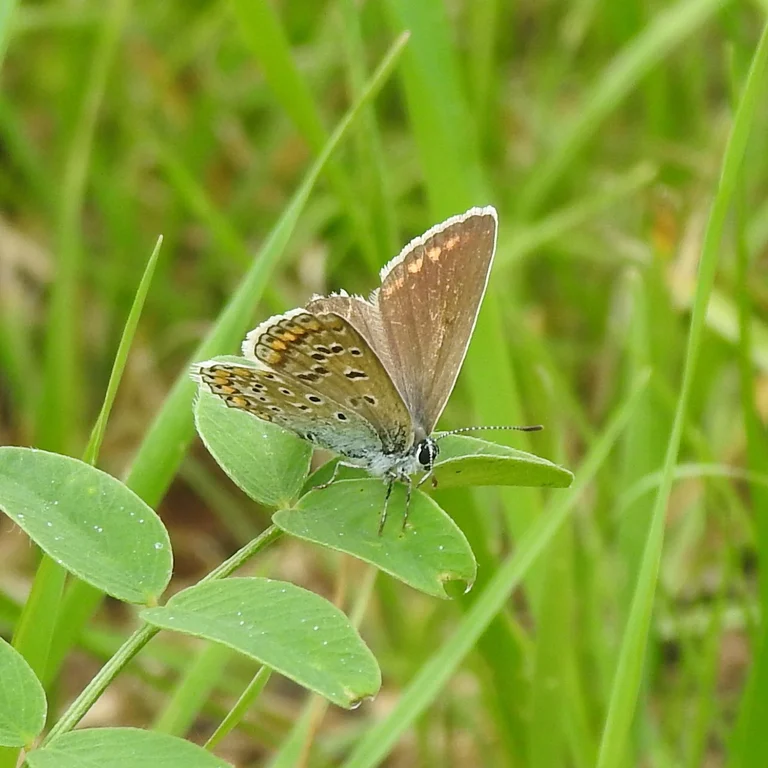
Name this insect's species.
Polyommatus icarus
